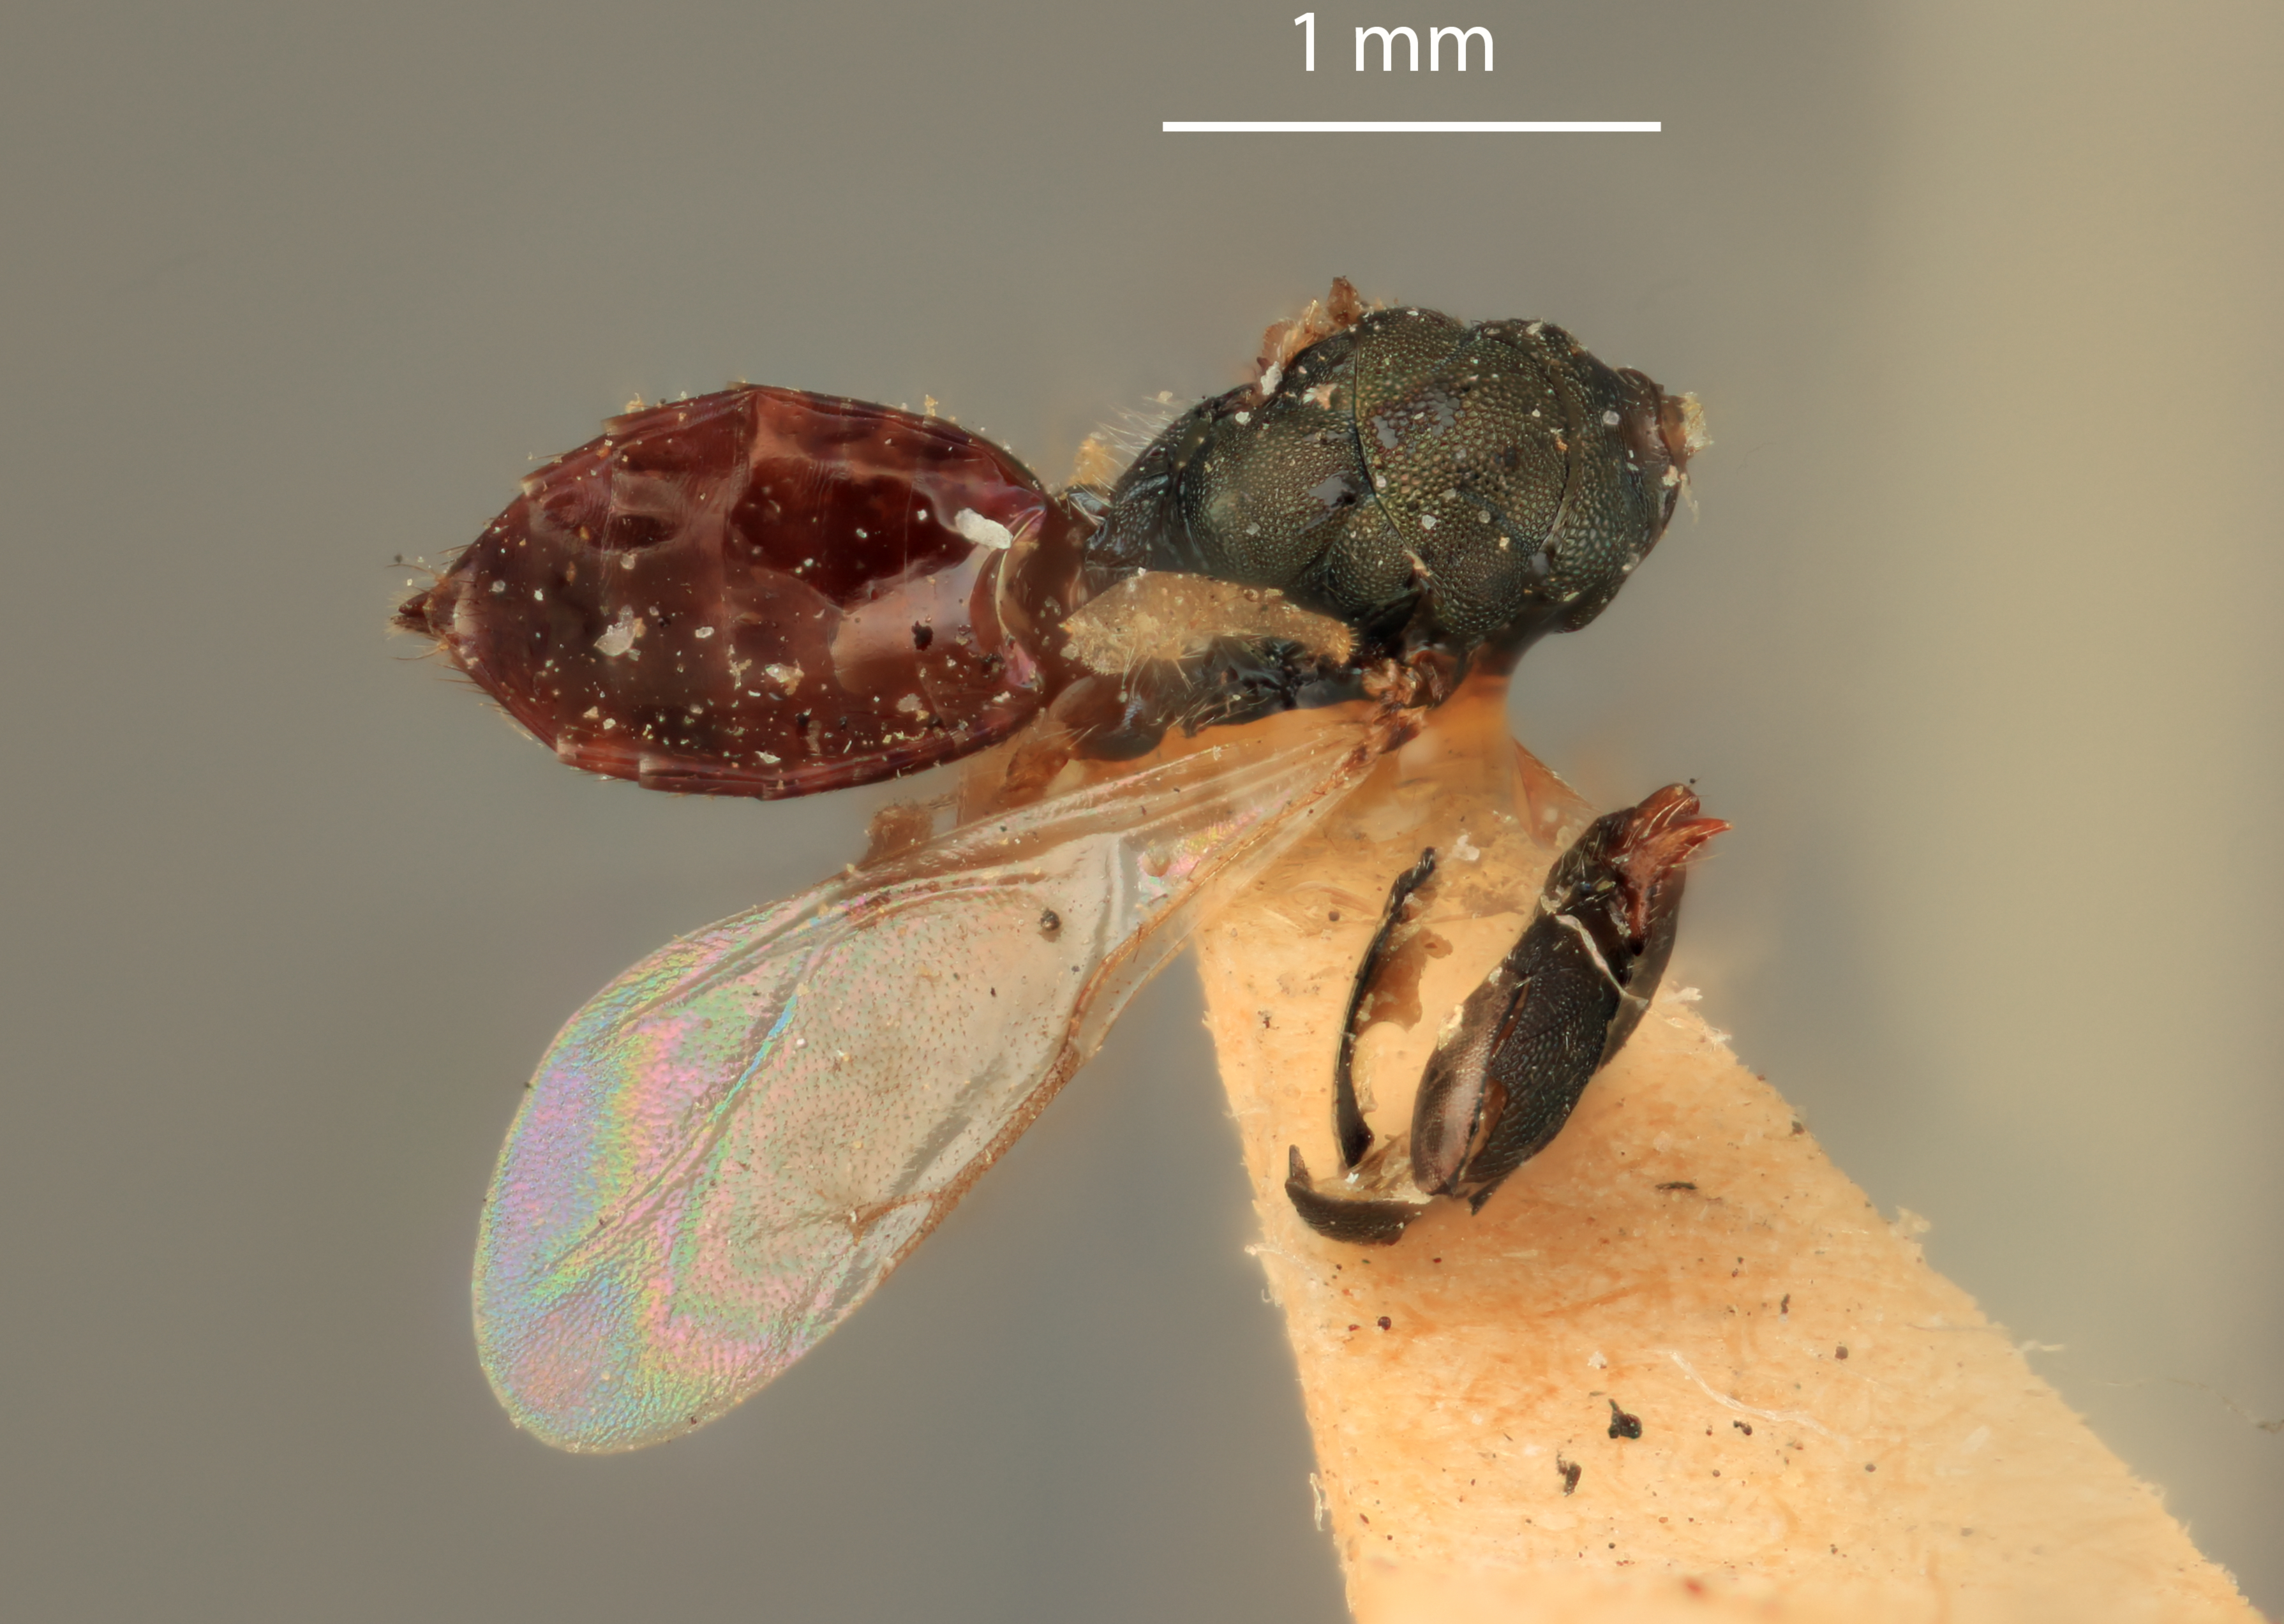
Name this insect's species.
Coelopisthia confusa
